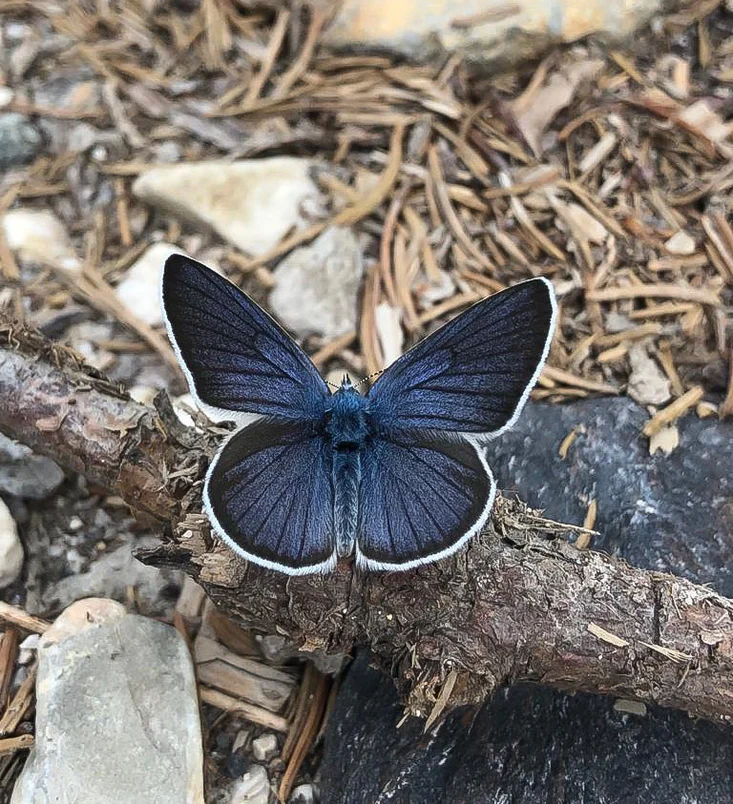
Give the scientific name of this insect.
Cyaniris semiargus
